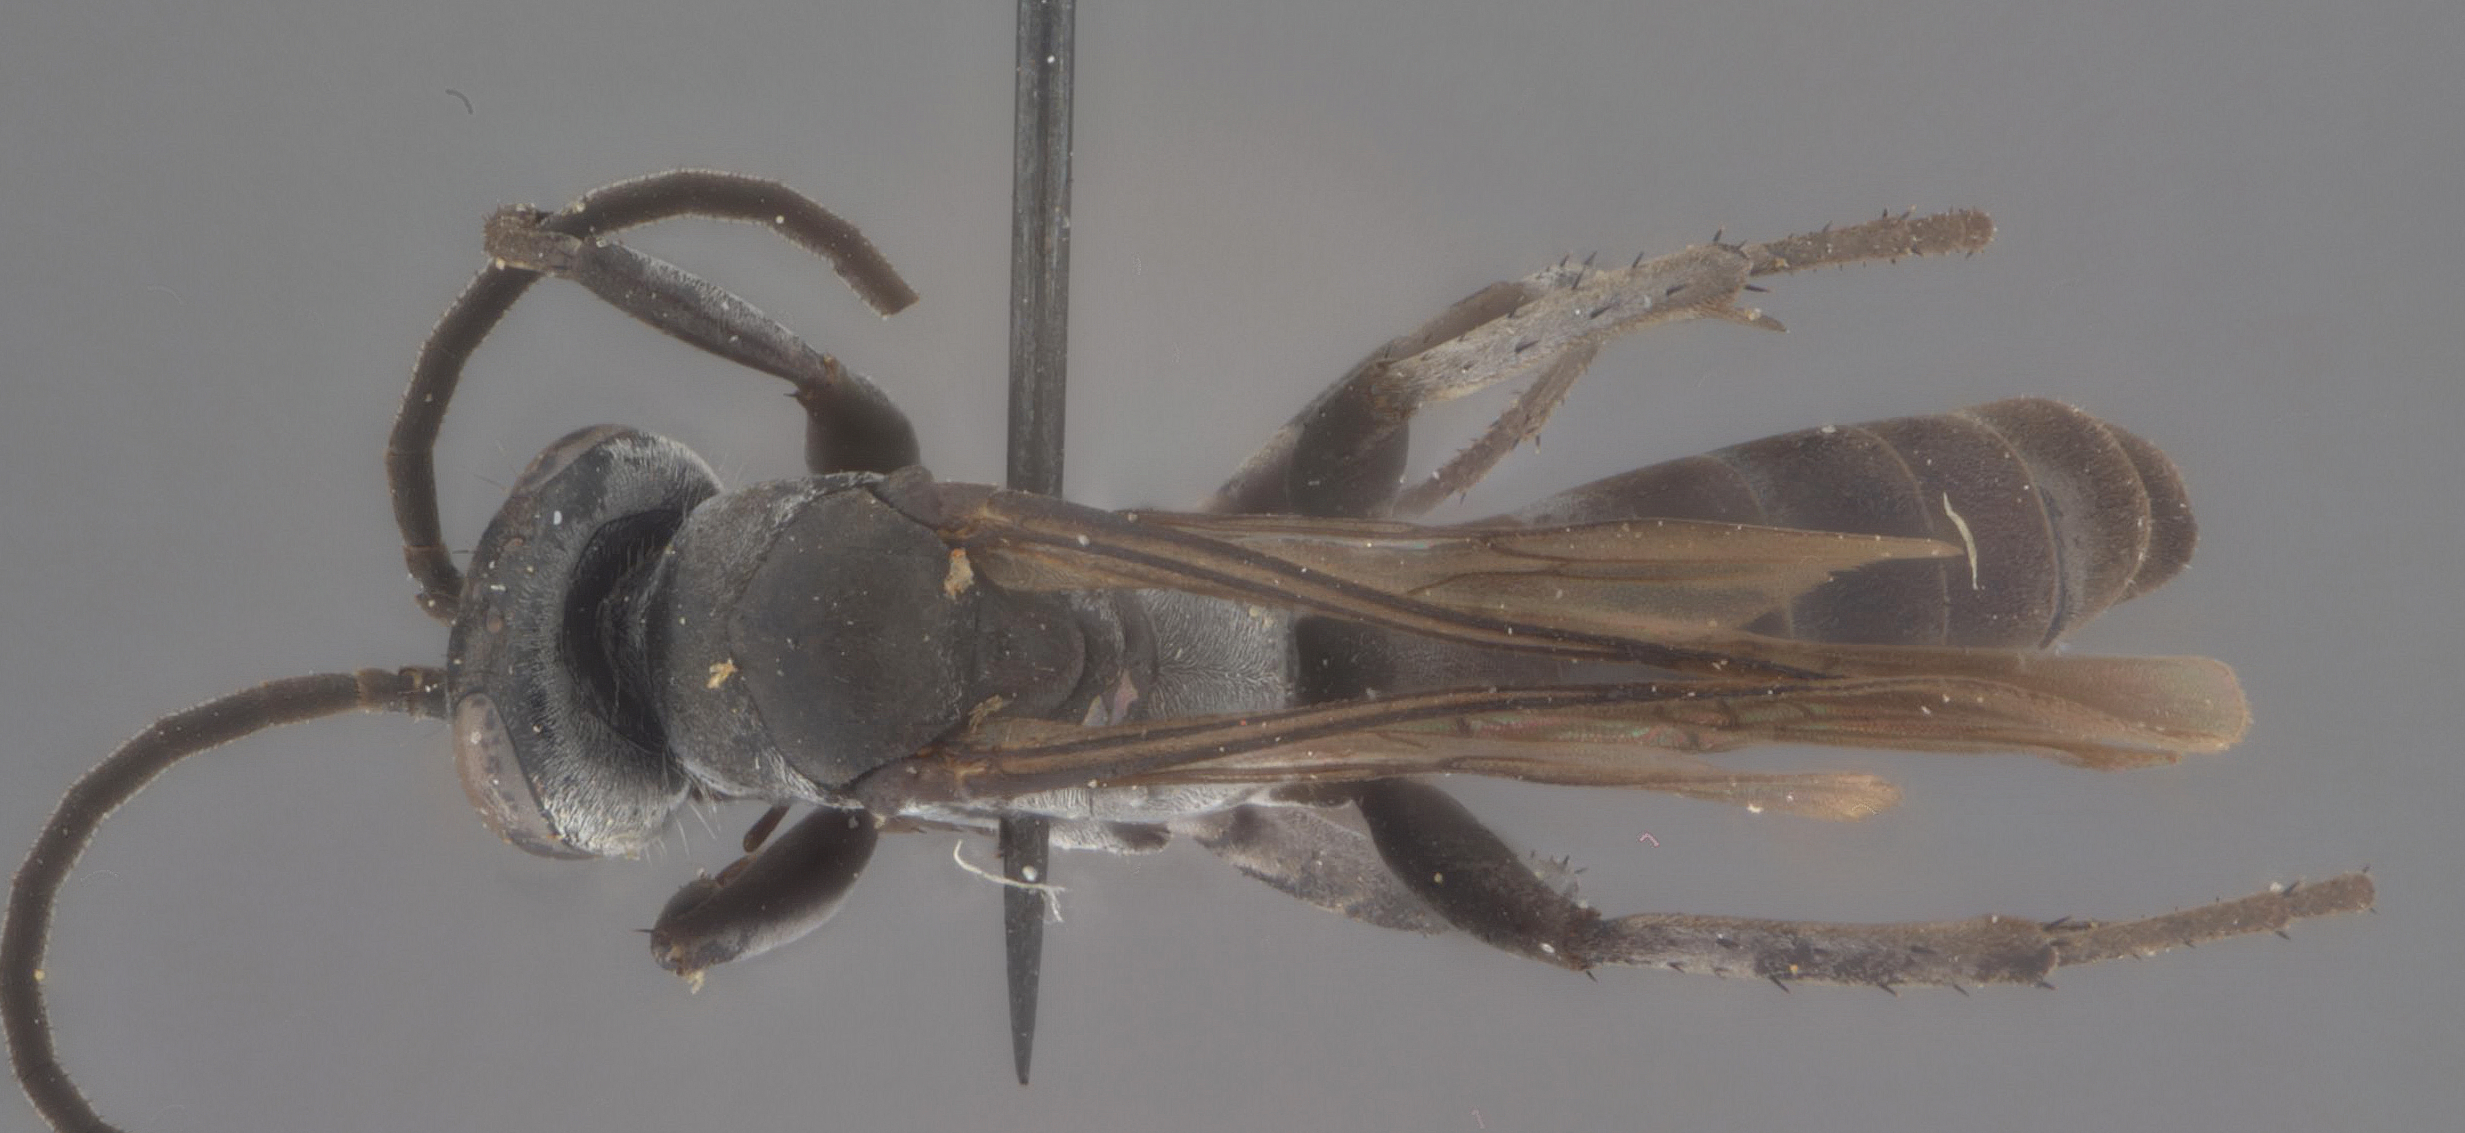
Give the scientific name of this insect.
Pompilus anomalus
